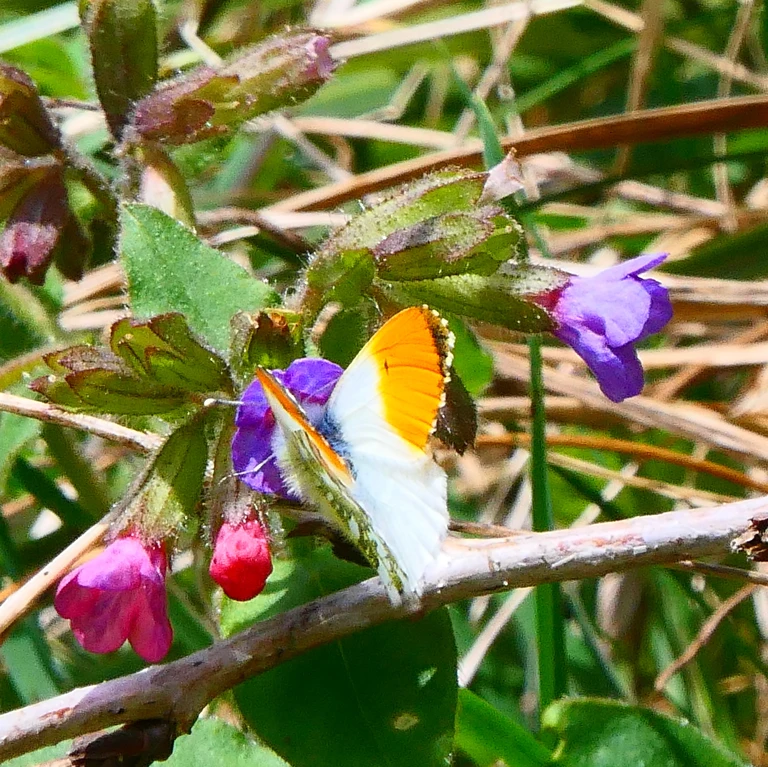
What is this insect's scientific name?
Anthocharis cardamines
